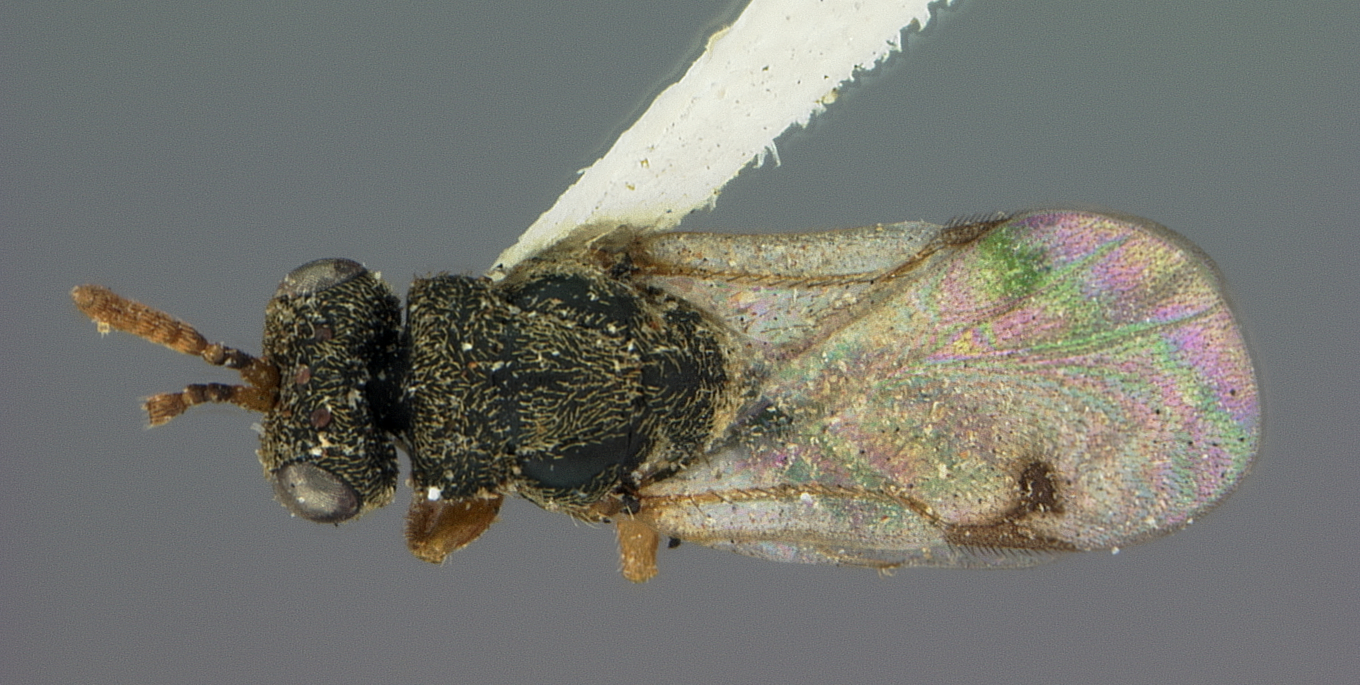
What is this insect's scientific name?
Eurytoma eucalypti
